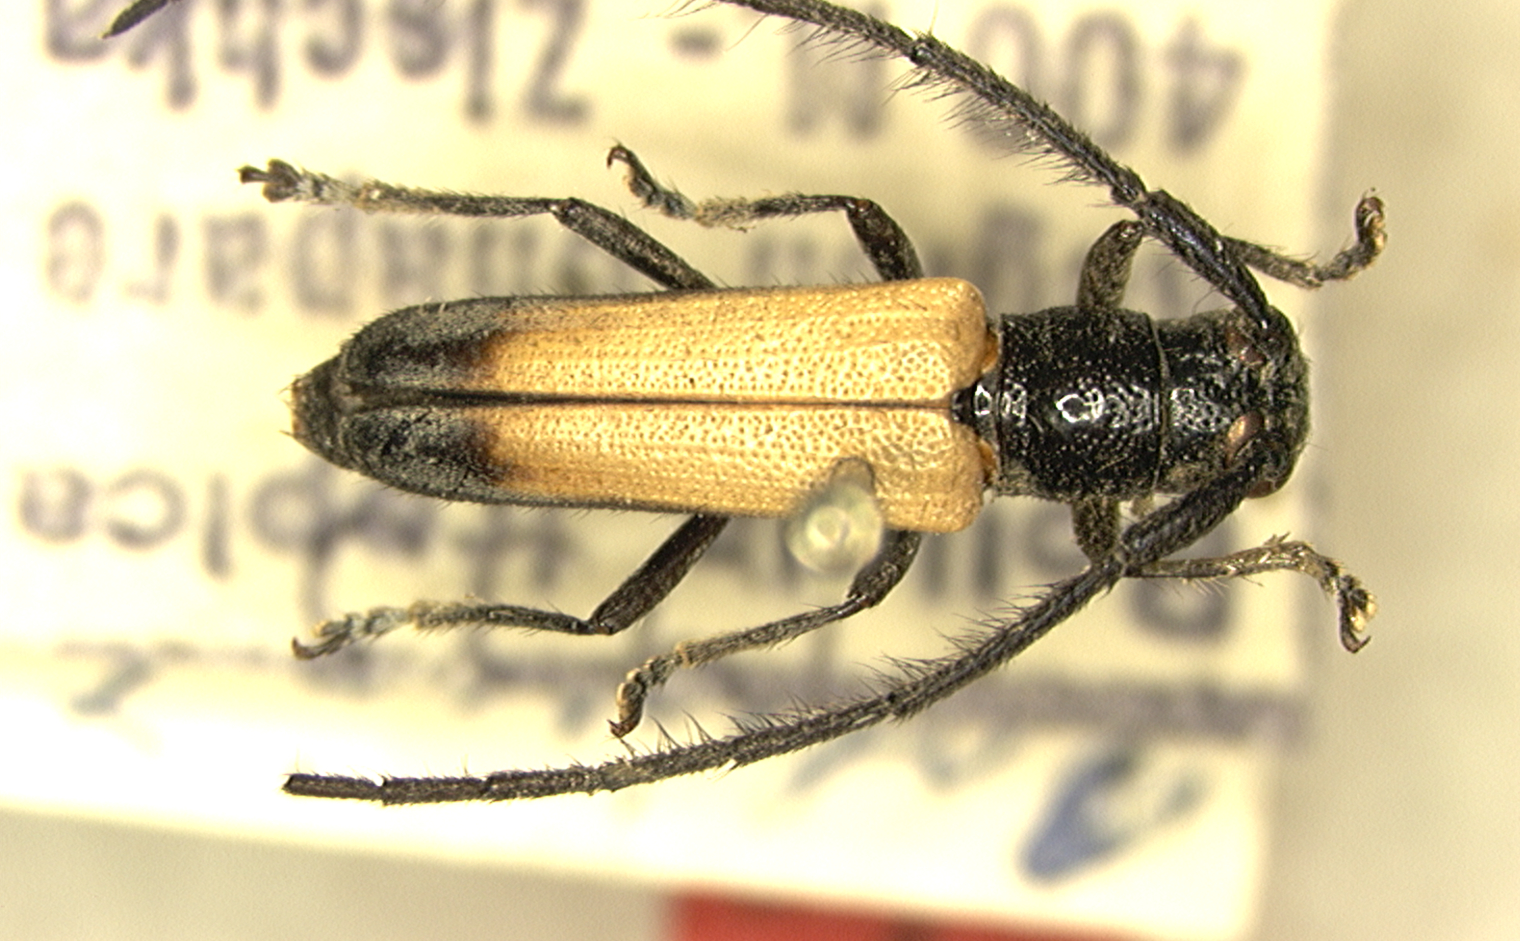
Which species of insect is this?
Antodice aereiventris (also Apagomera aereiventris)
